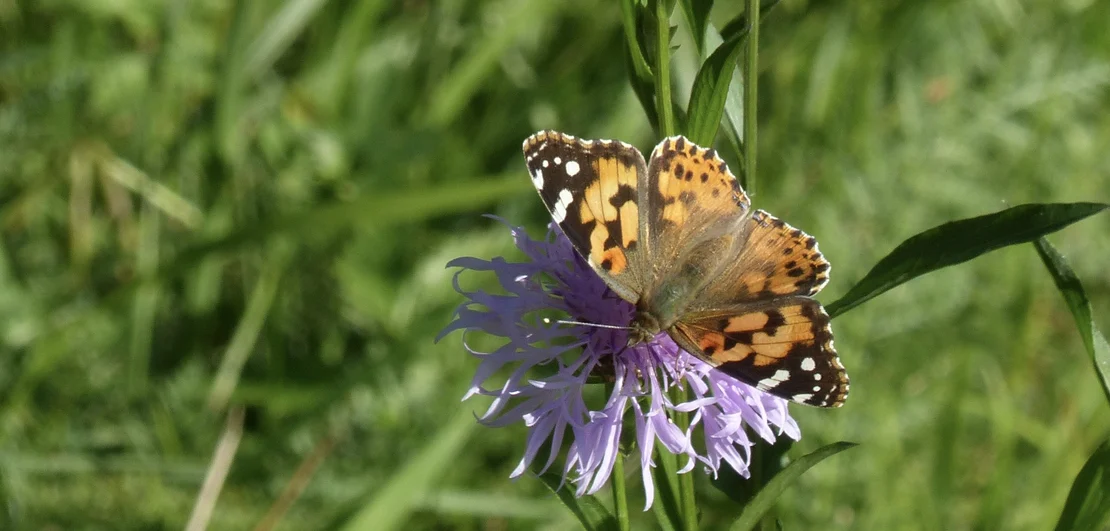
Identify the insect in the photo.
Vanessa cardui
